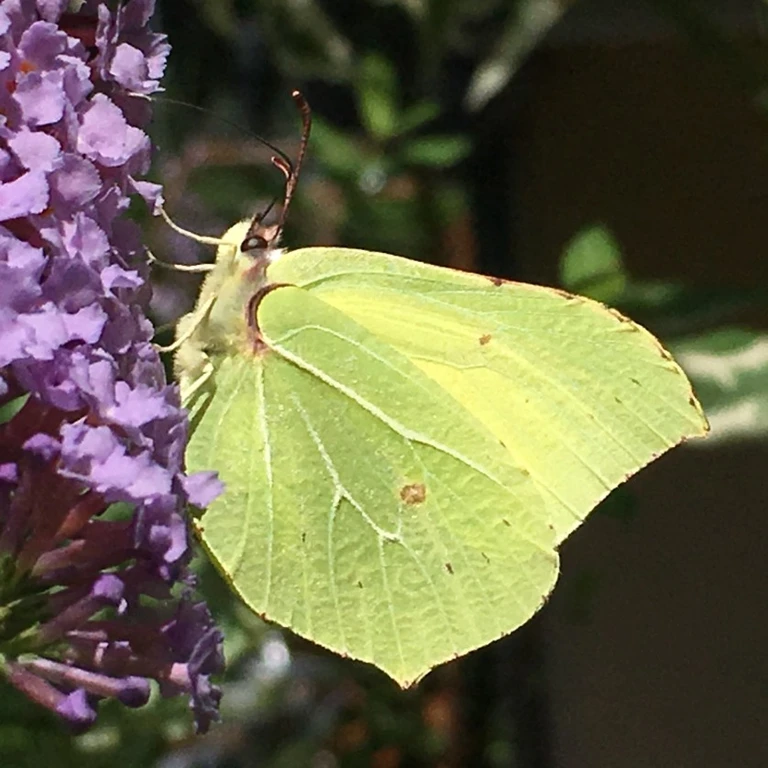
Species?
Gonepteryx rhamni
